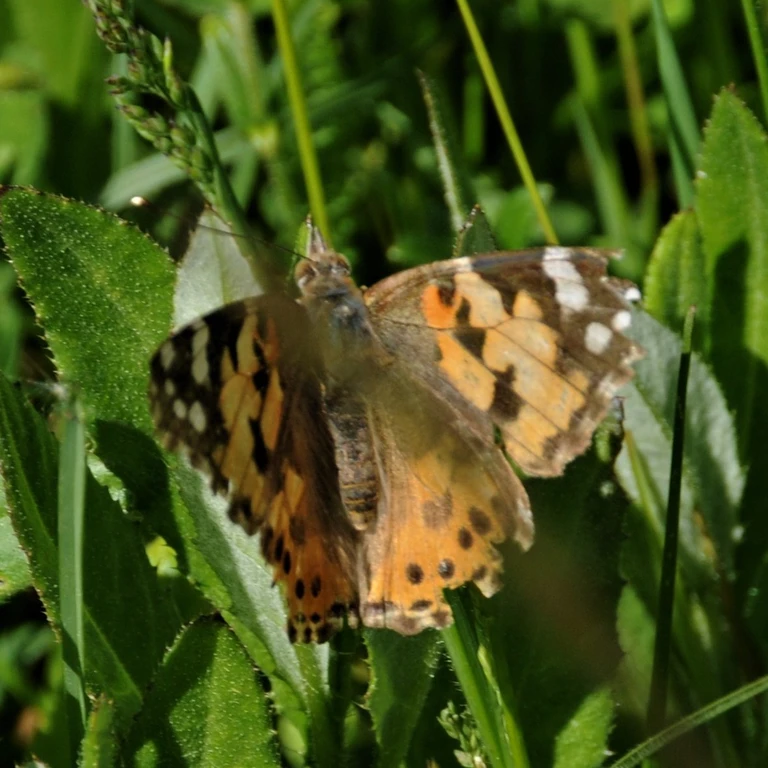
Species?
Vanessa cardui
